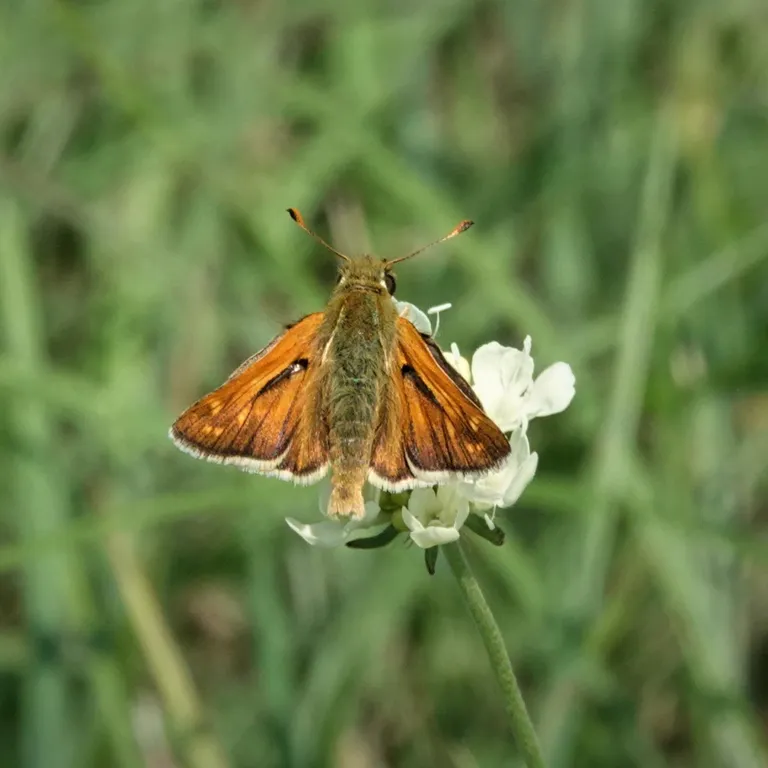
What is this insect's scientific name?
Hesperia comma
